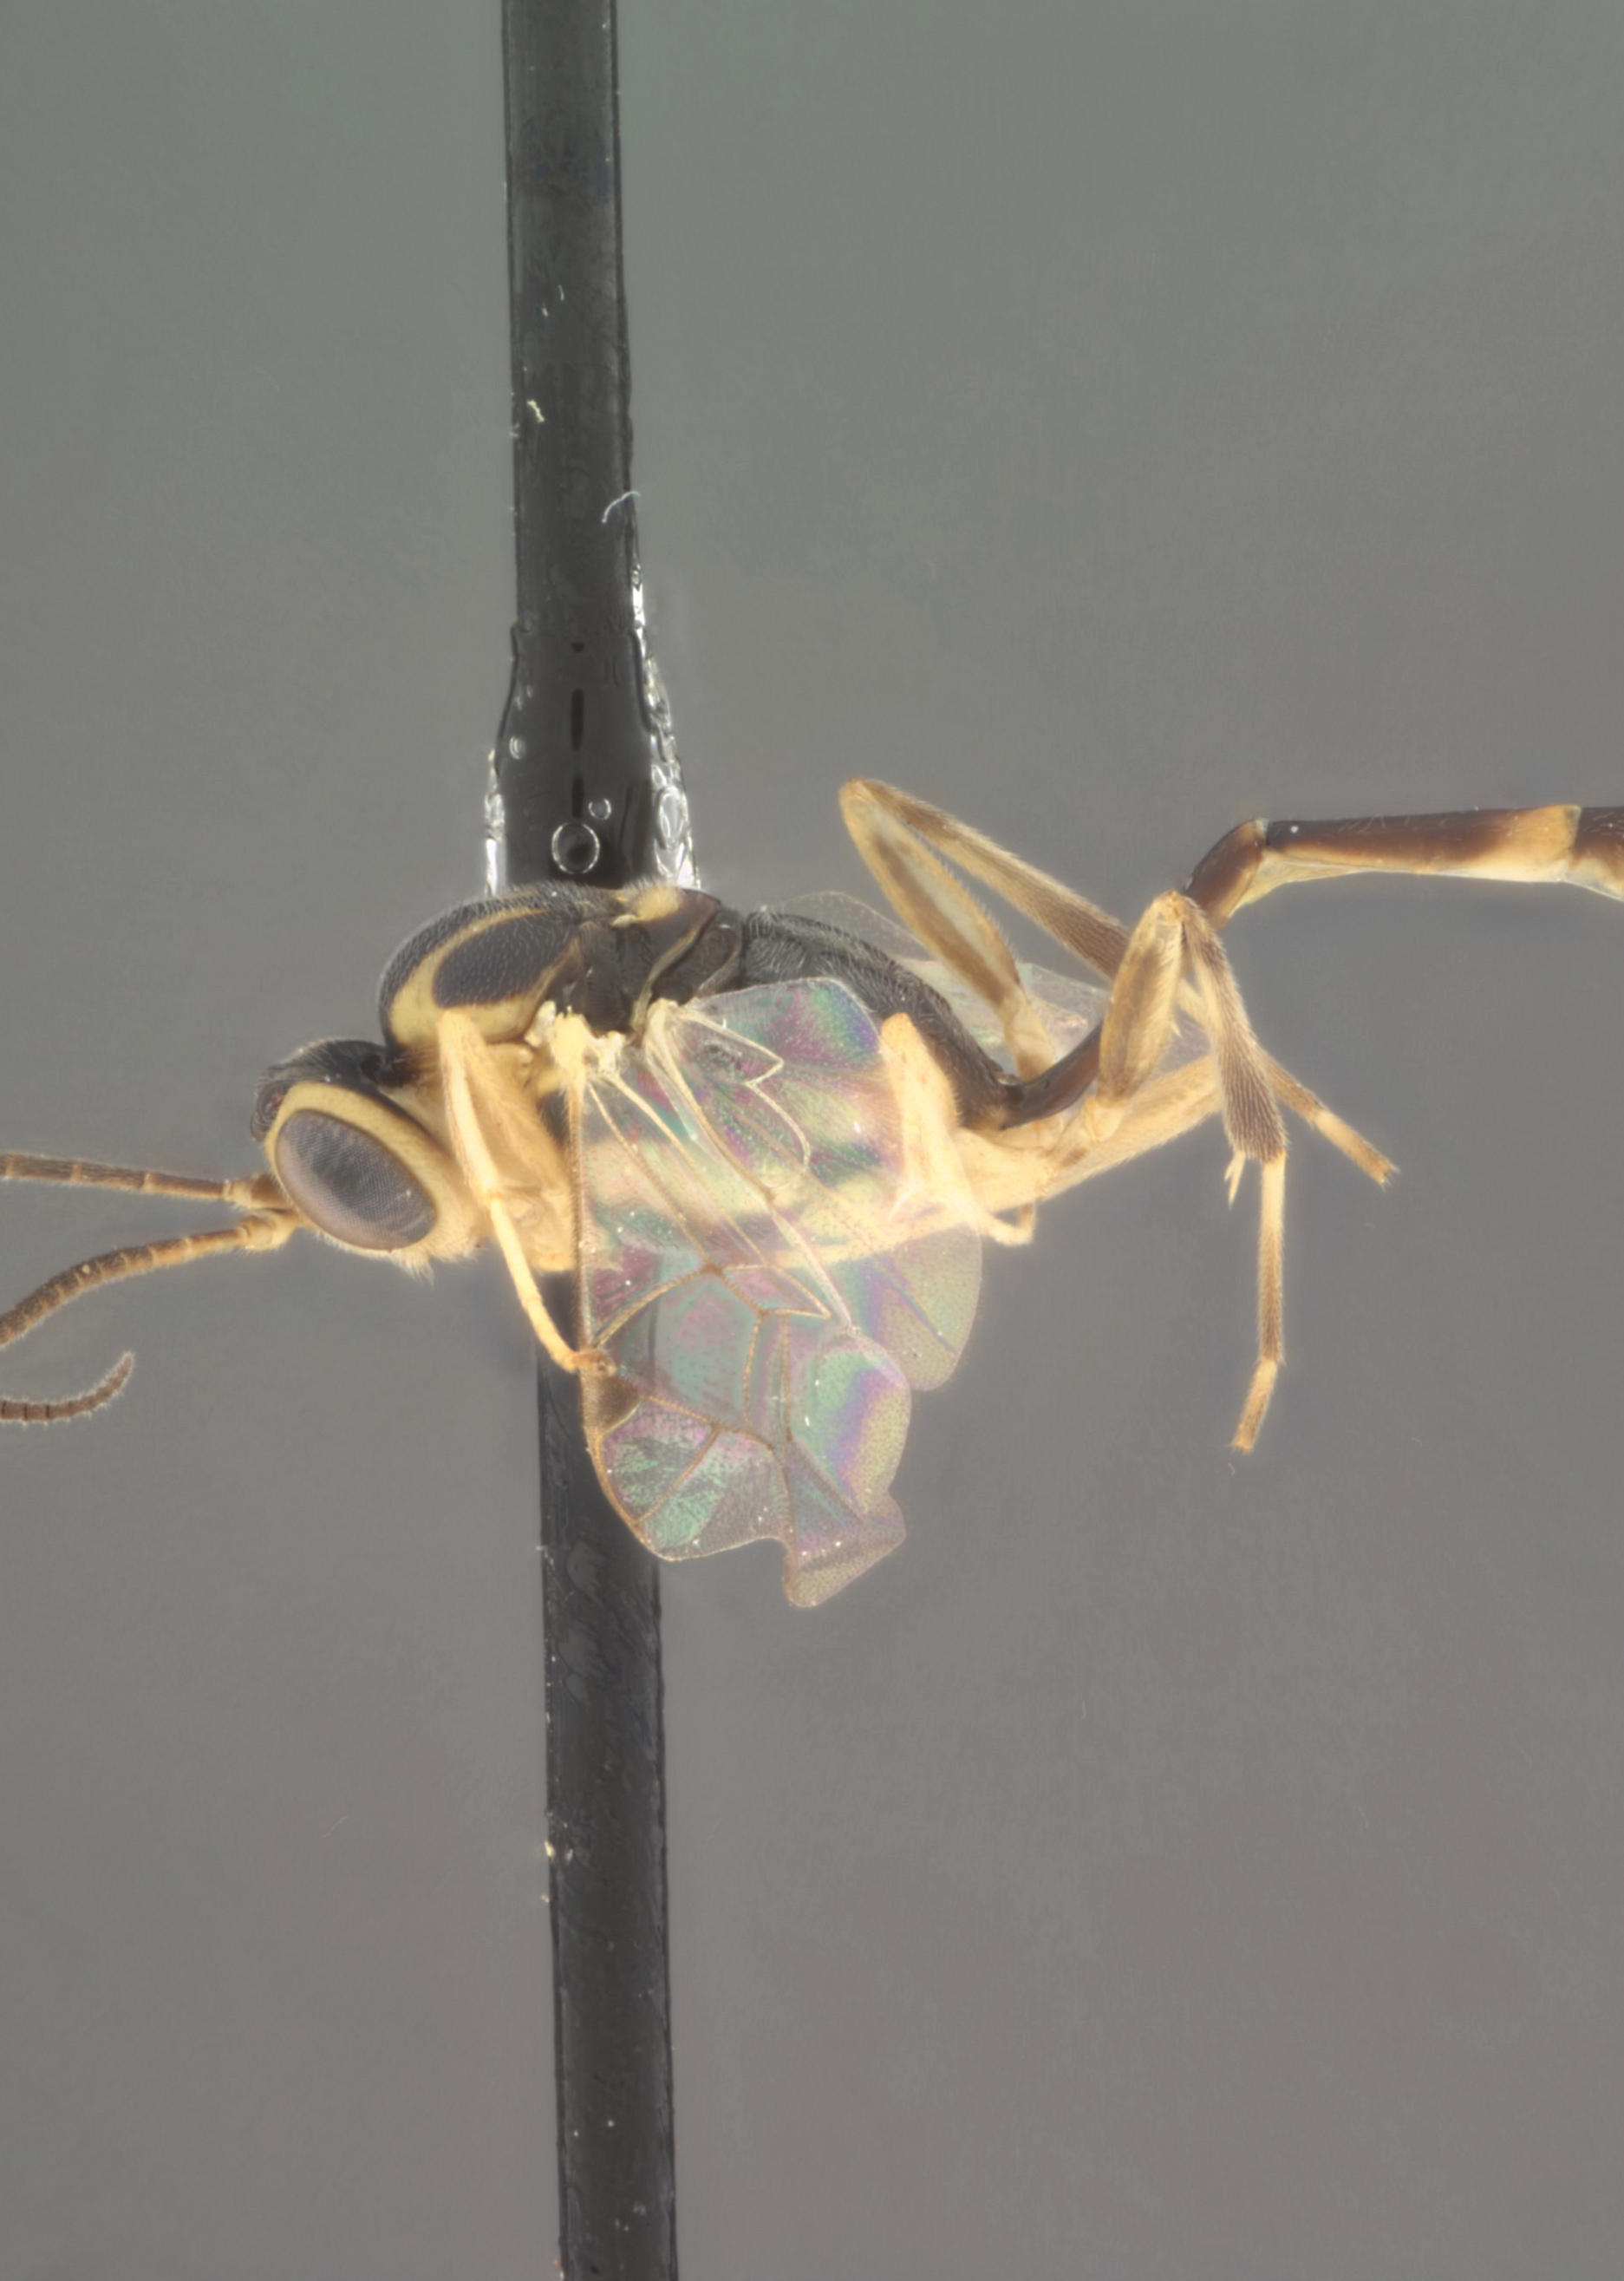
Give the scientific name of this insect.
Temelucha pholisorae
